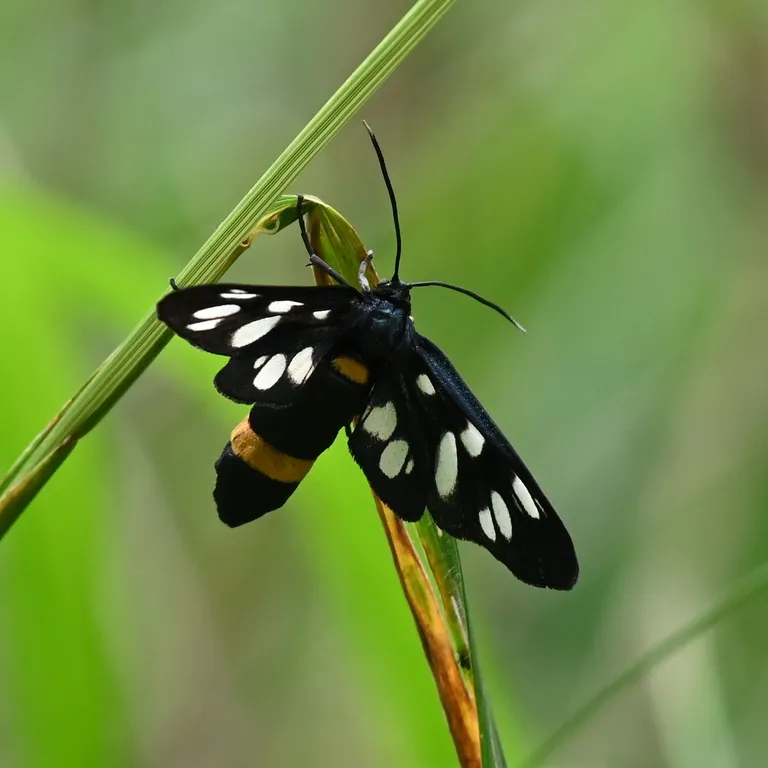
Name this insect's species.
Amata phegea
